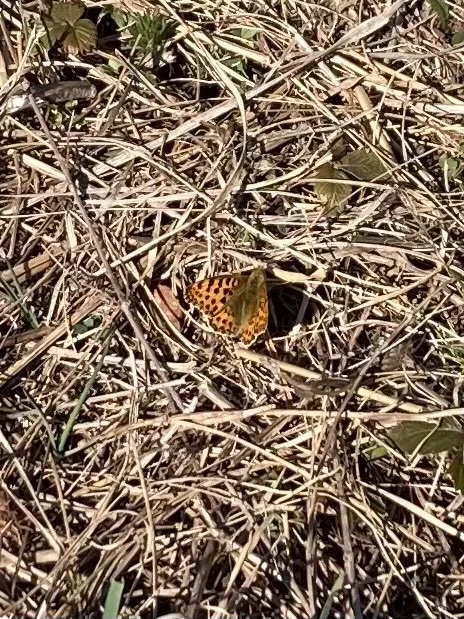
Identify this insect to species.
Issoria lathonia
